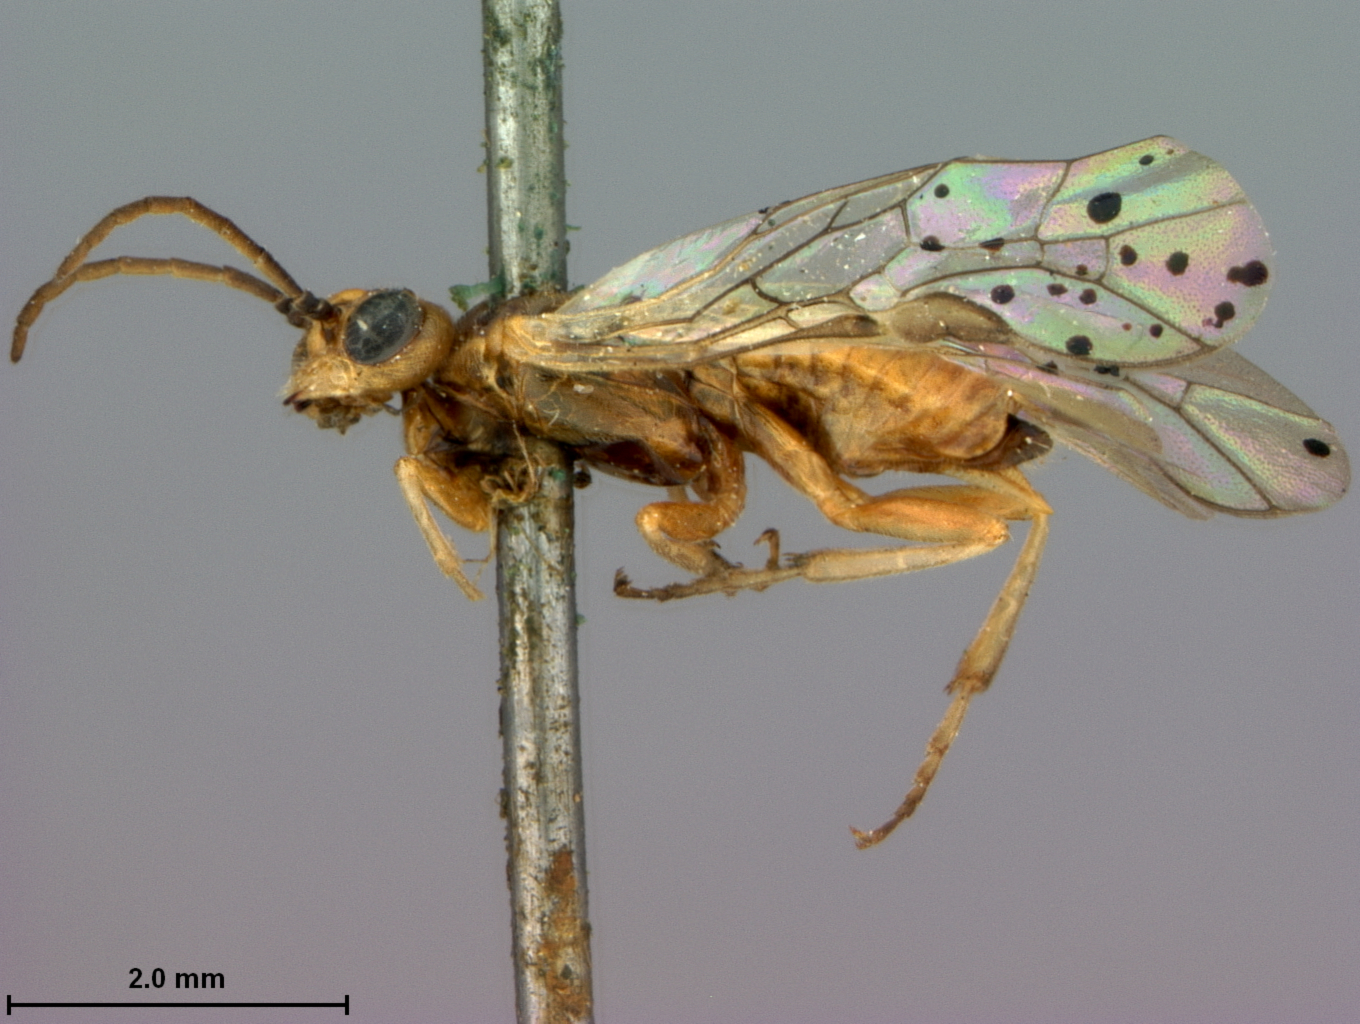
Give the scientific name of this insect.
Pontania resinicola
